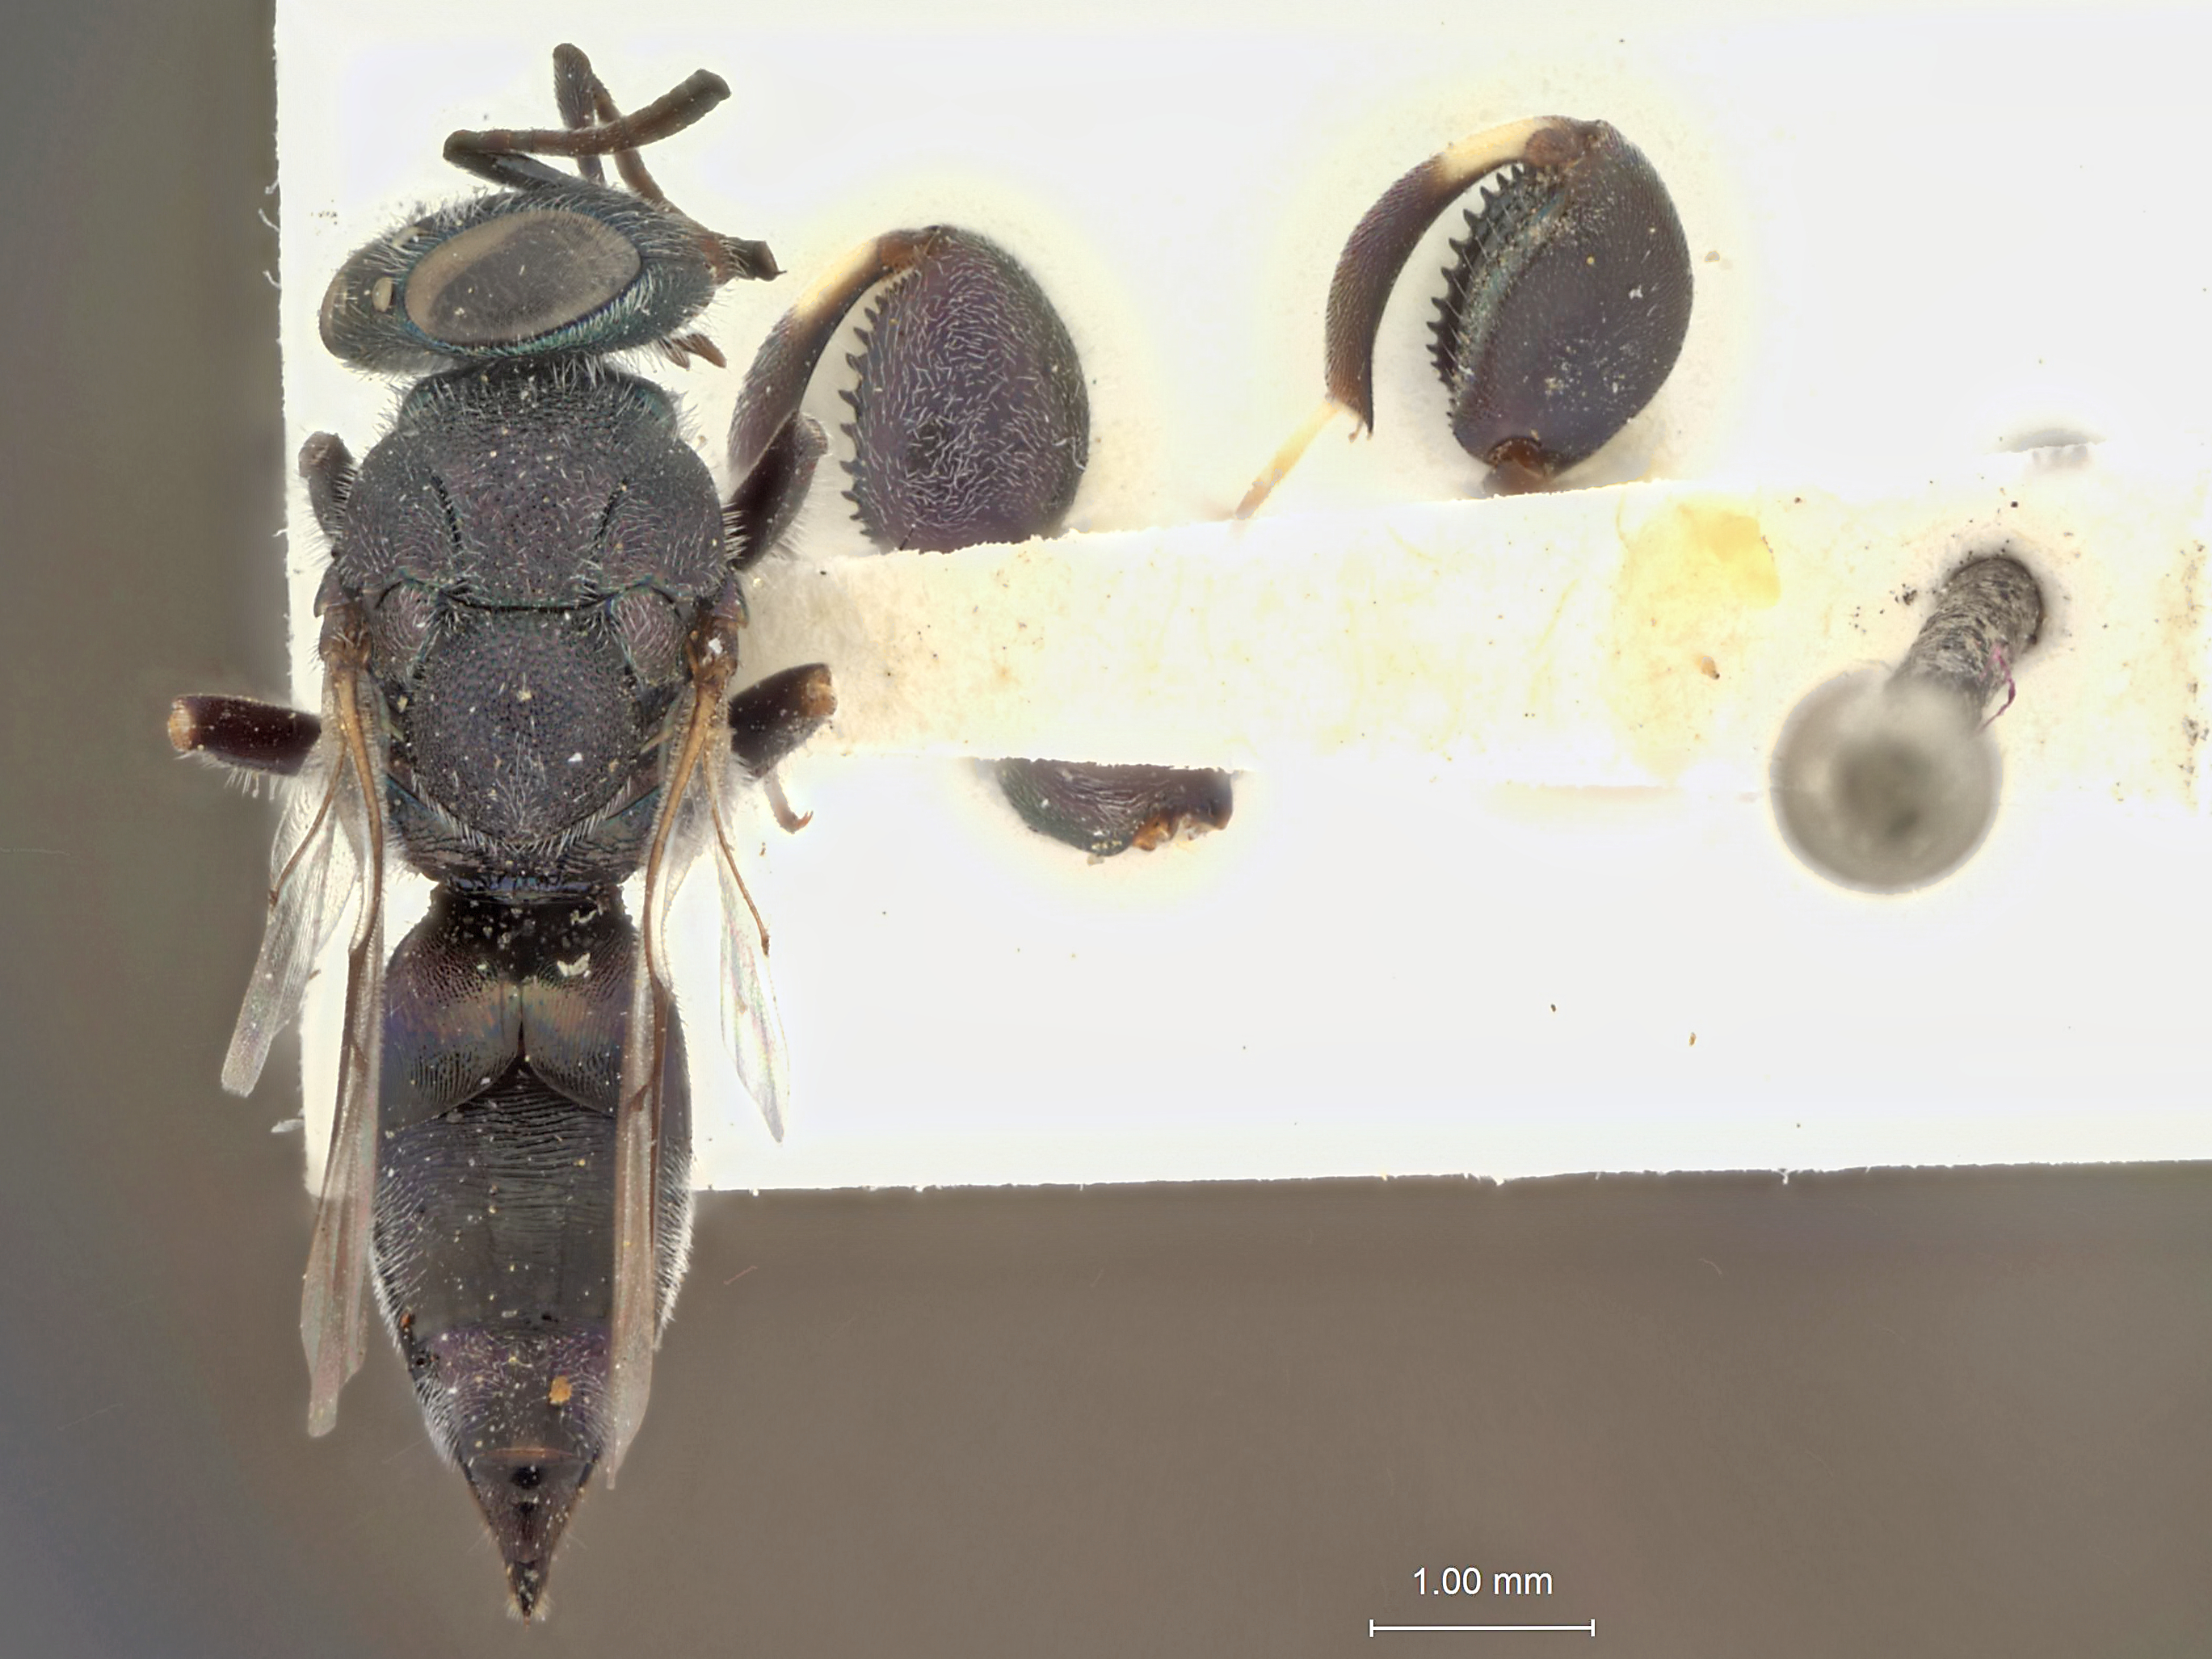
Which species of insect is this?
Amoturaa caelata
